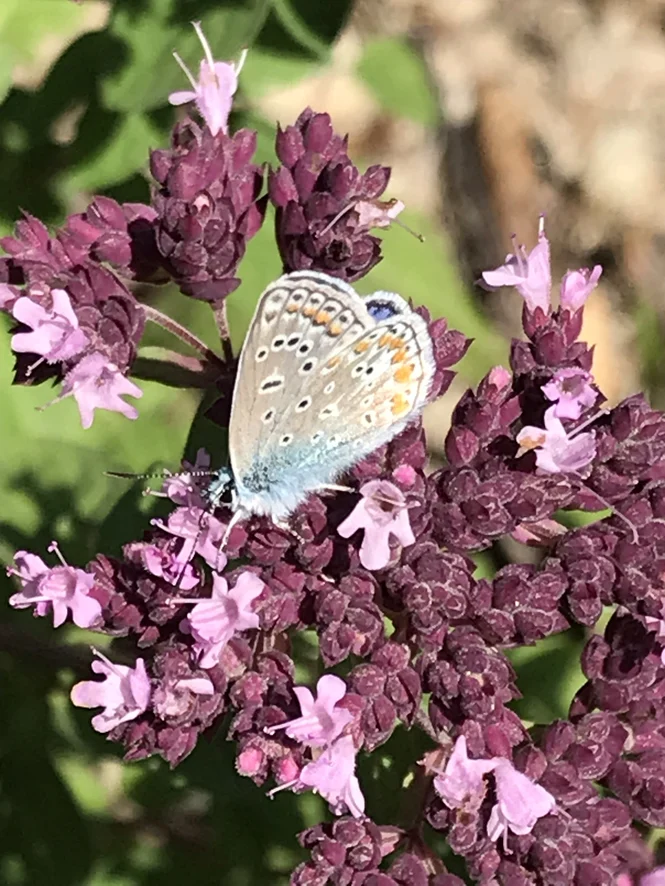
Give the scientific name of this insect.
Polyommatus icarus
